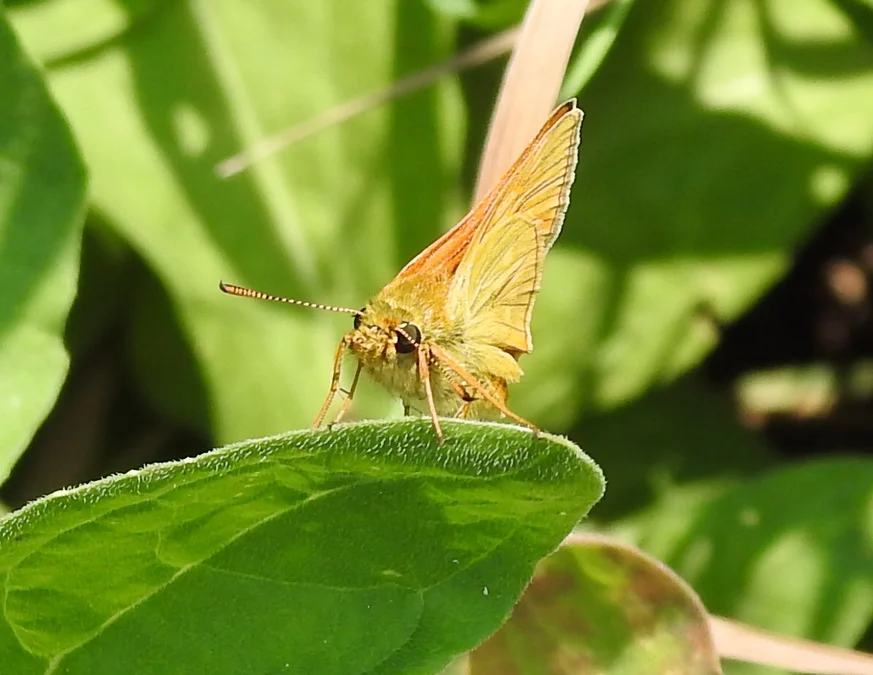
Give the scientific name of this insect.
Ochlodes sylvanus (also Ochlodes venata)
